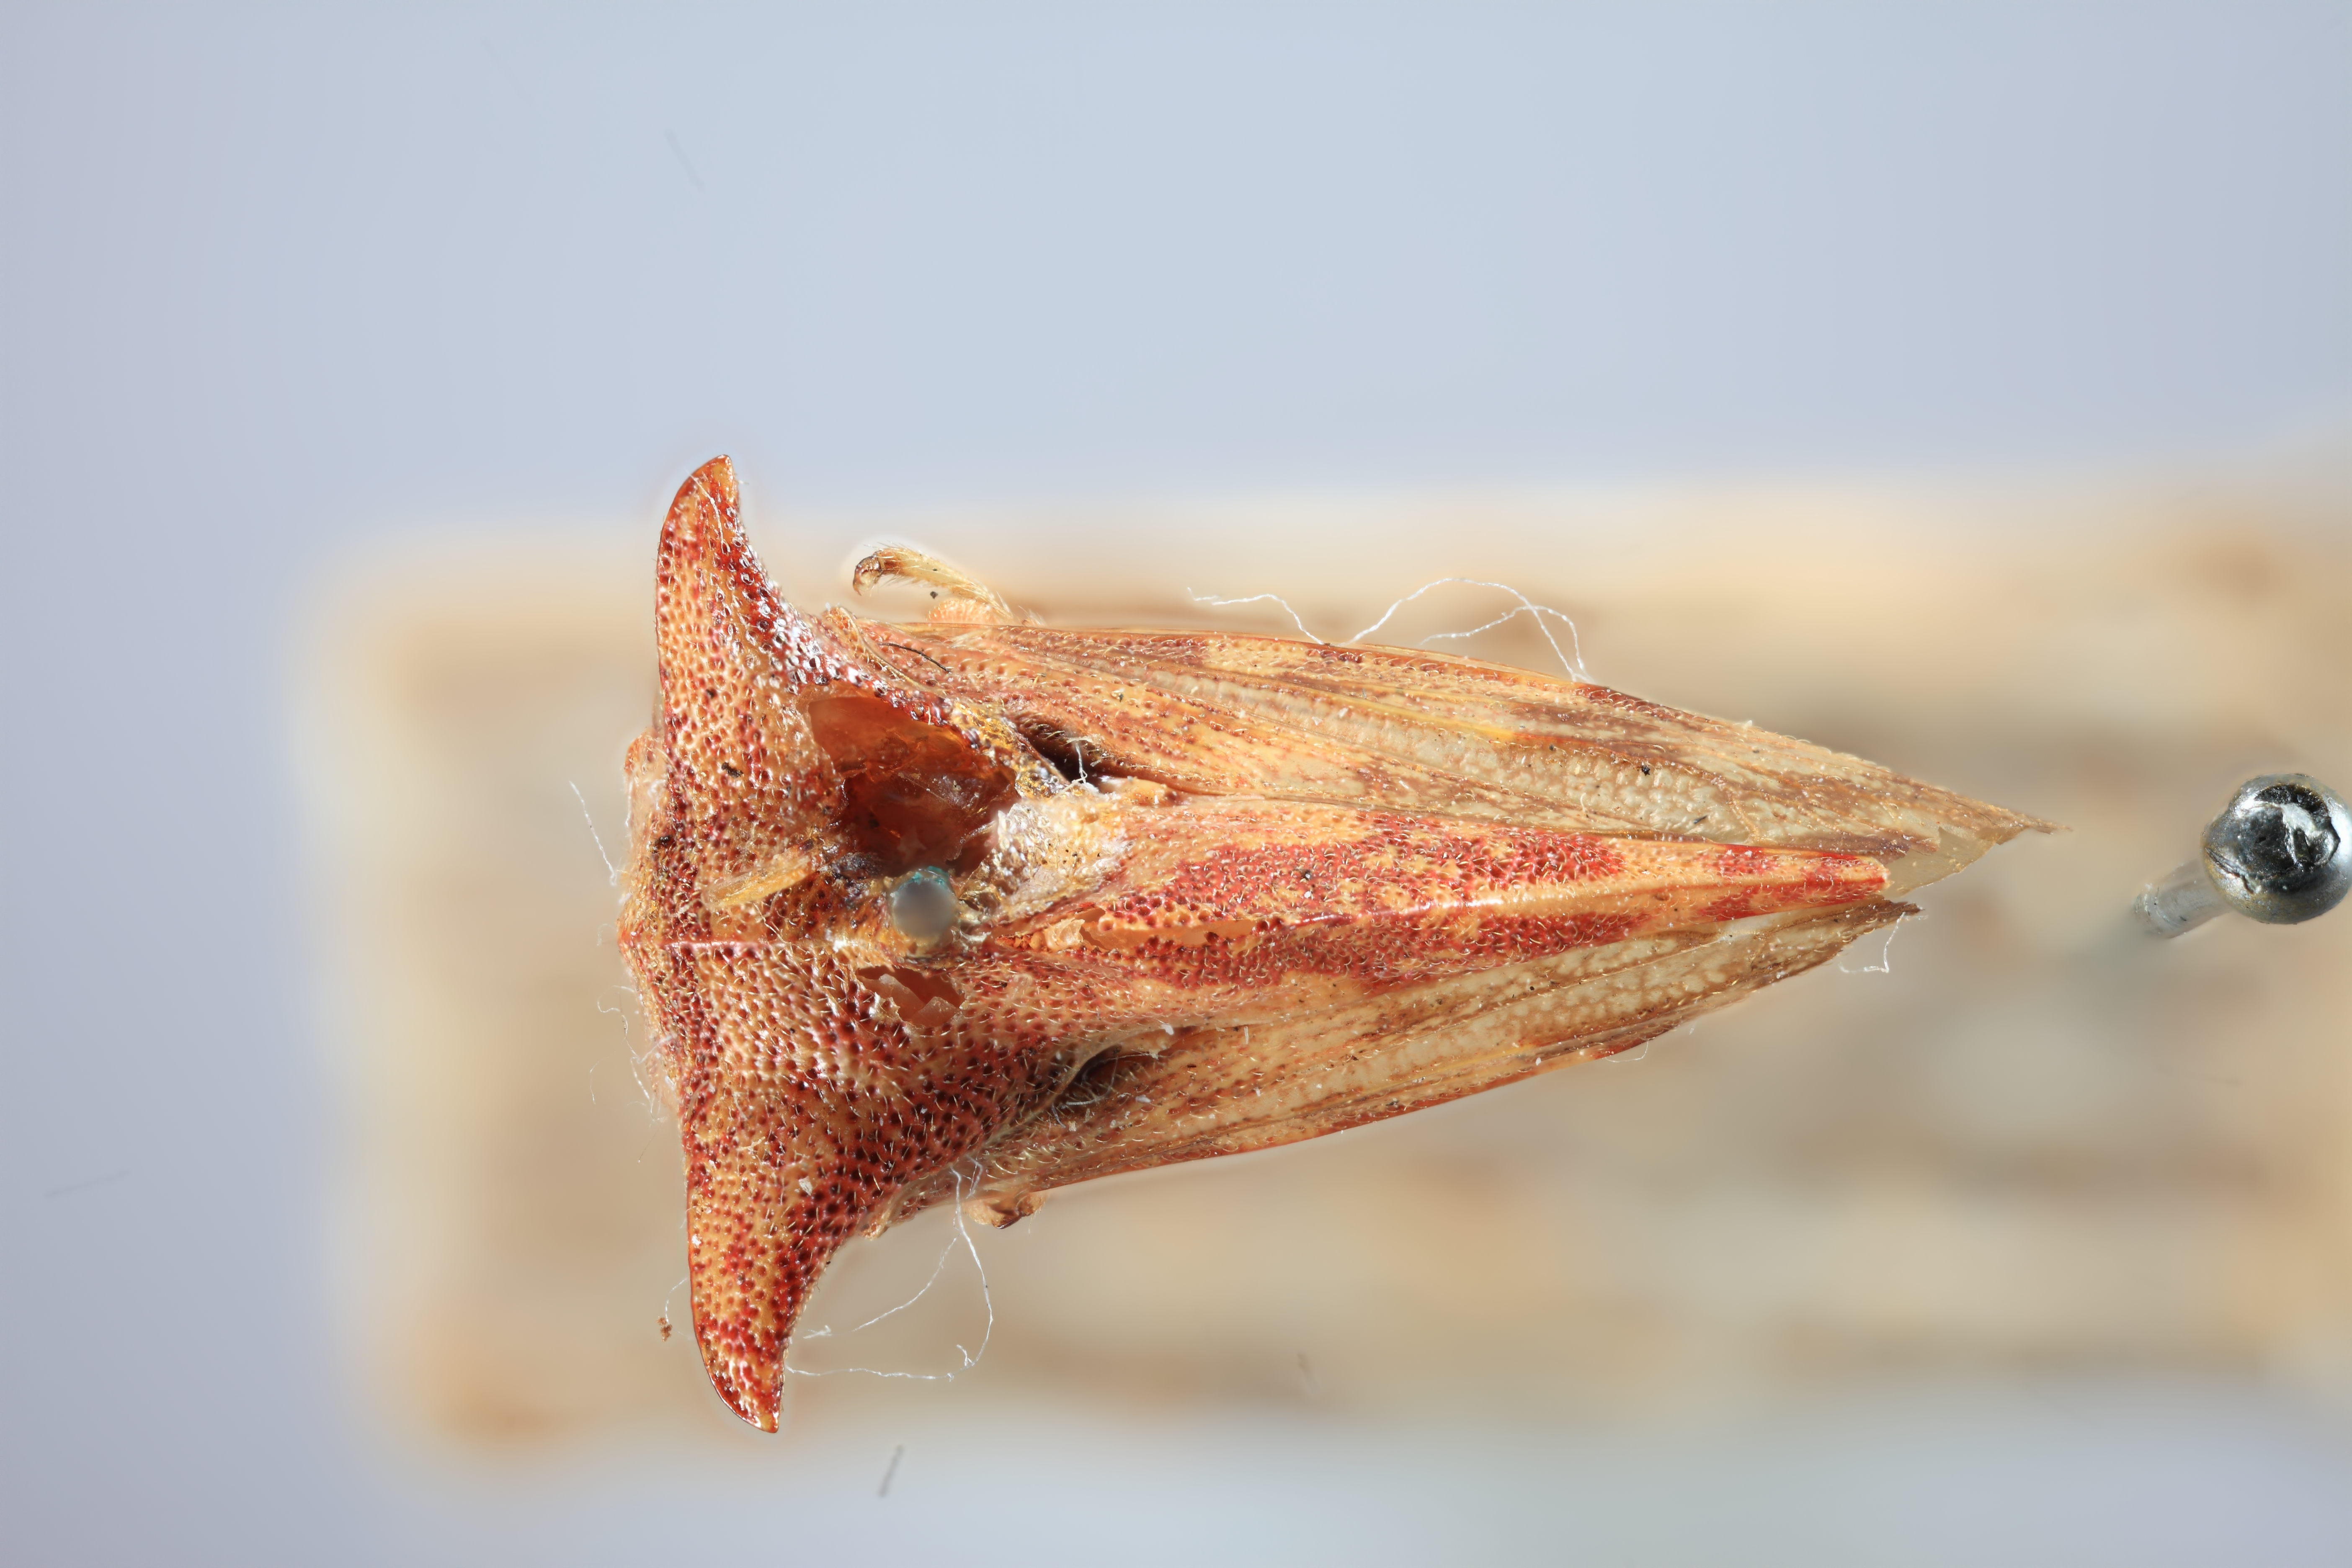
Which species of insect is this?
Centronodus rochalimai
